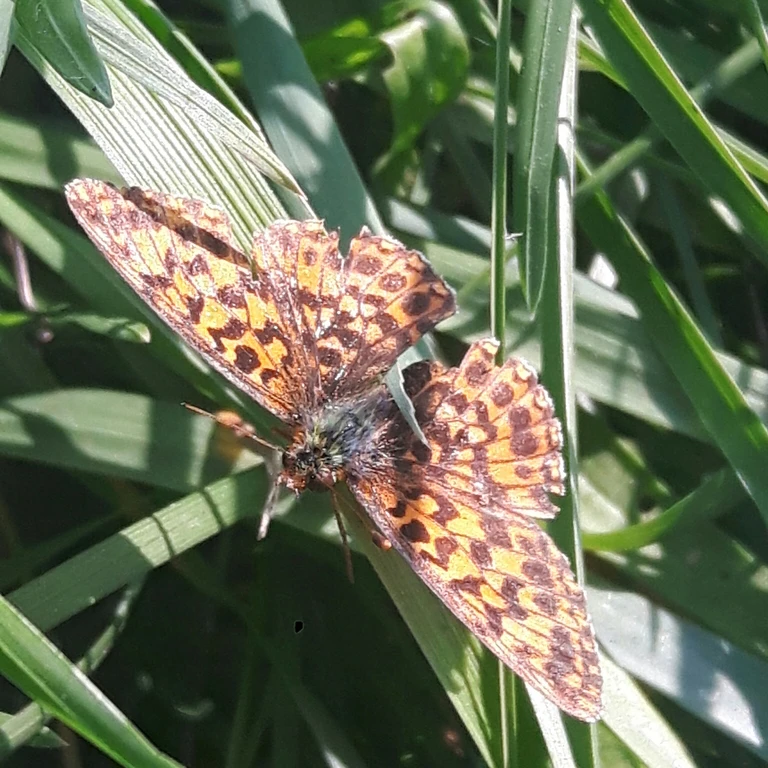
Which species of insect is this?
Boloria dia
